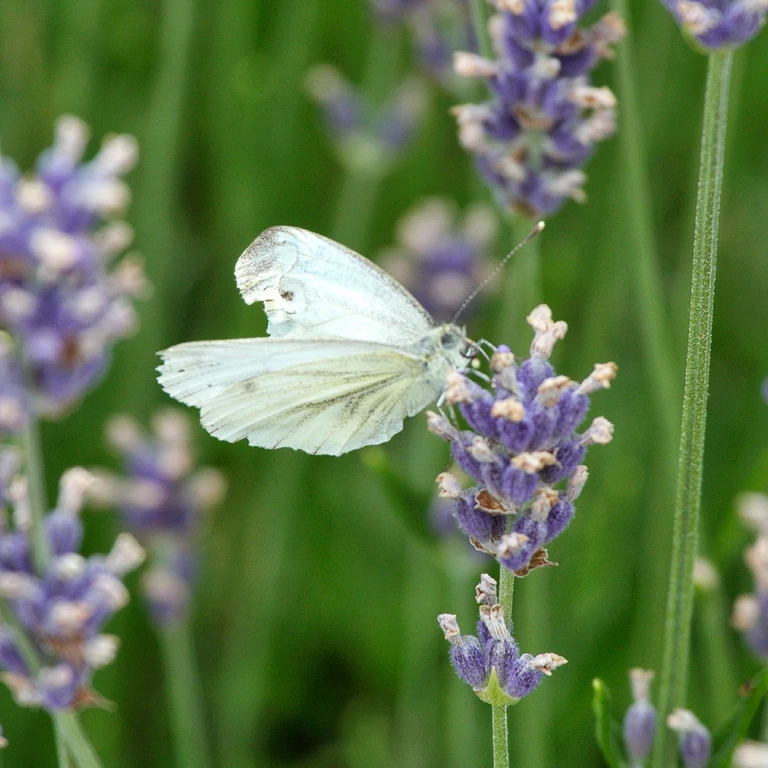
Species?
Pieris napi
